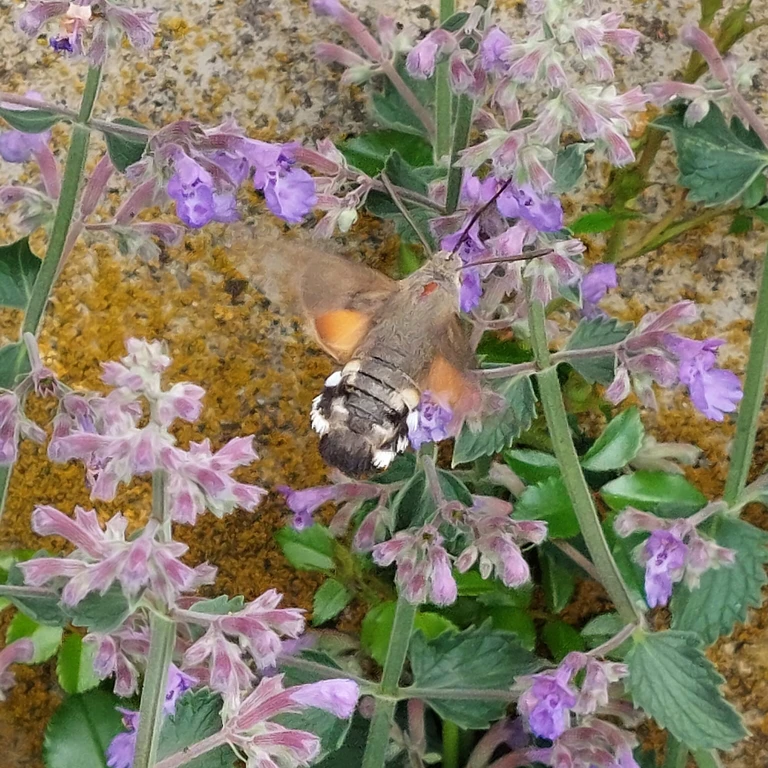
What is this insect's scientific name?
Macroglossum stellatarum
